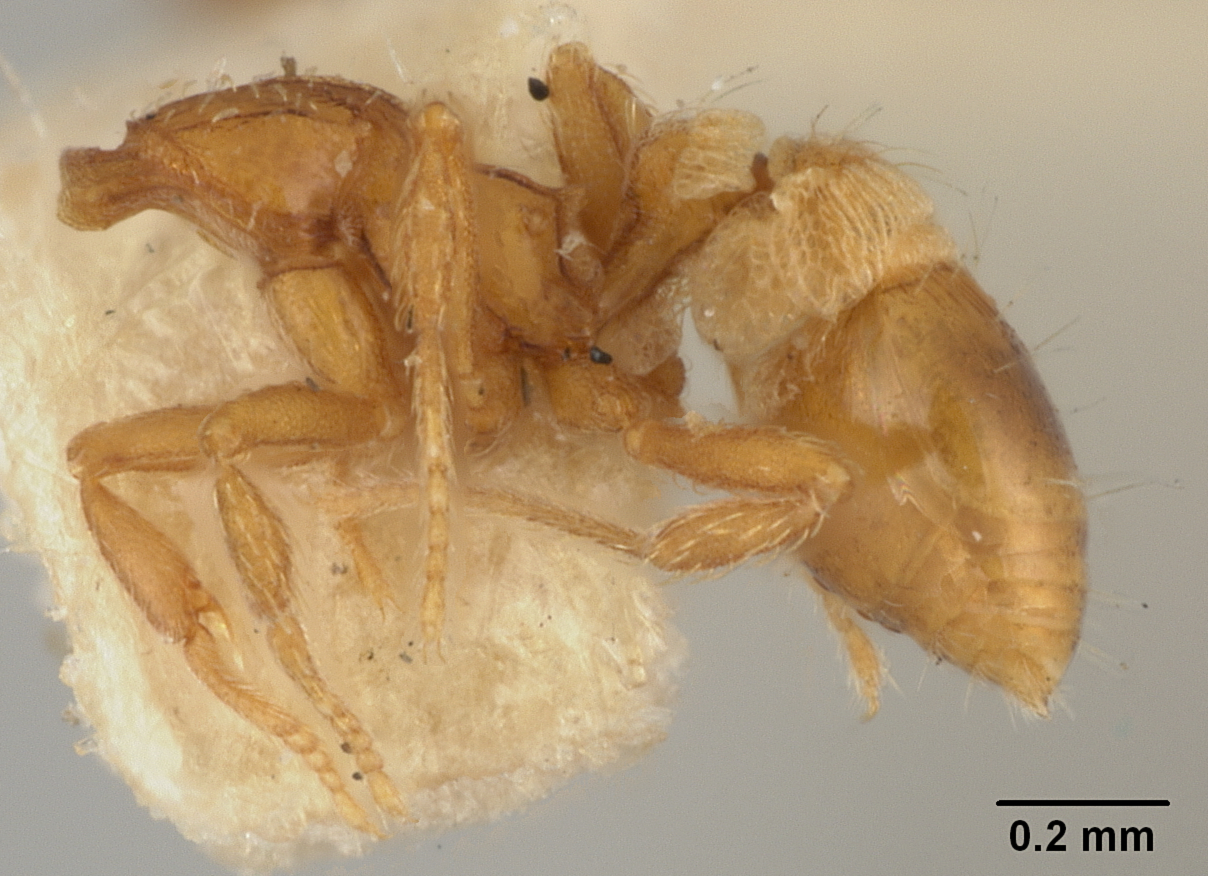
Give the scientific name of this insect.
Strumigenys angulata
